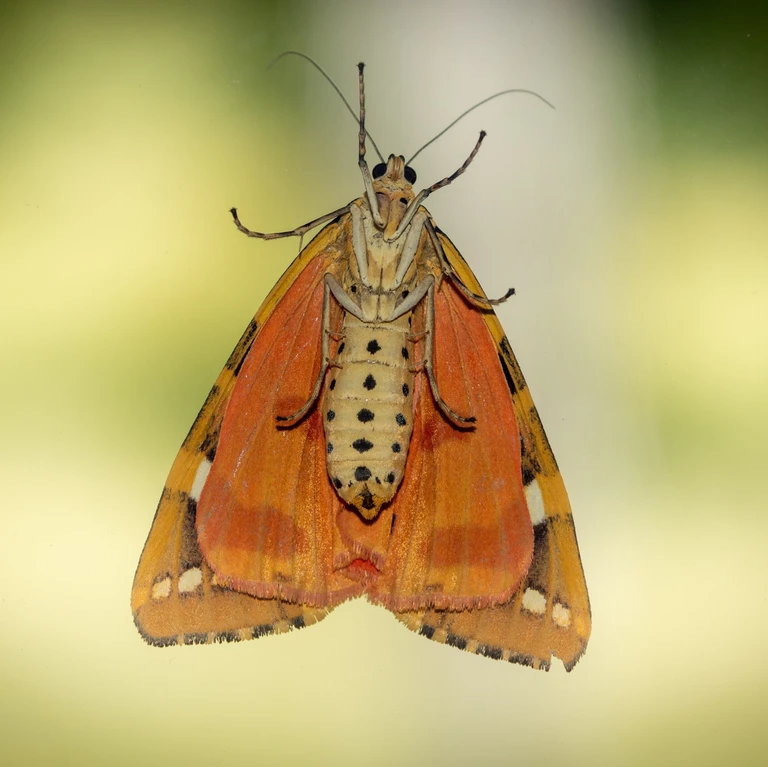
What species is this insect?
Euplagia quadripunctaria
